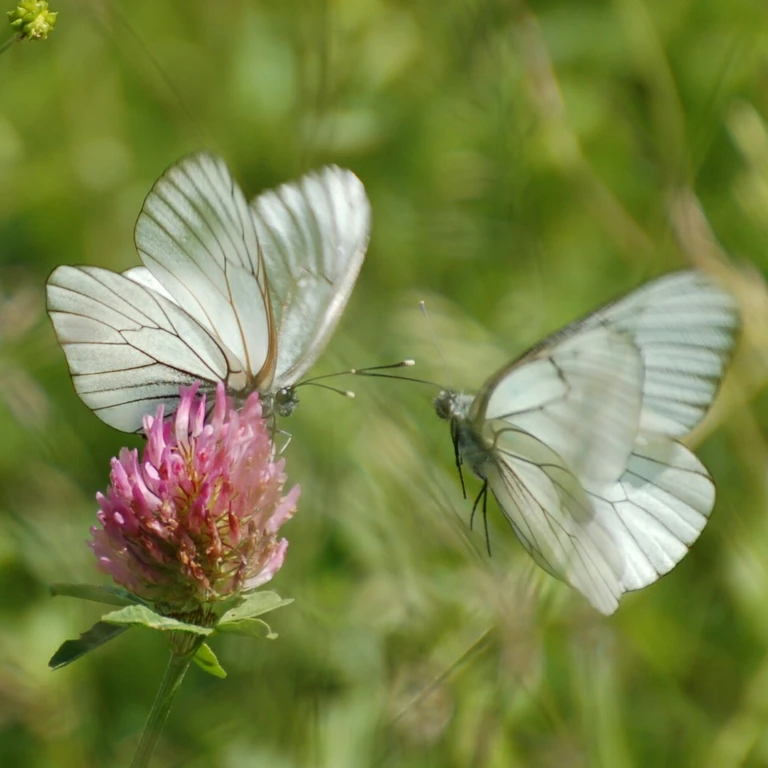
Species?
Aporia crataegi
